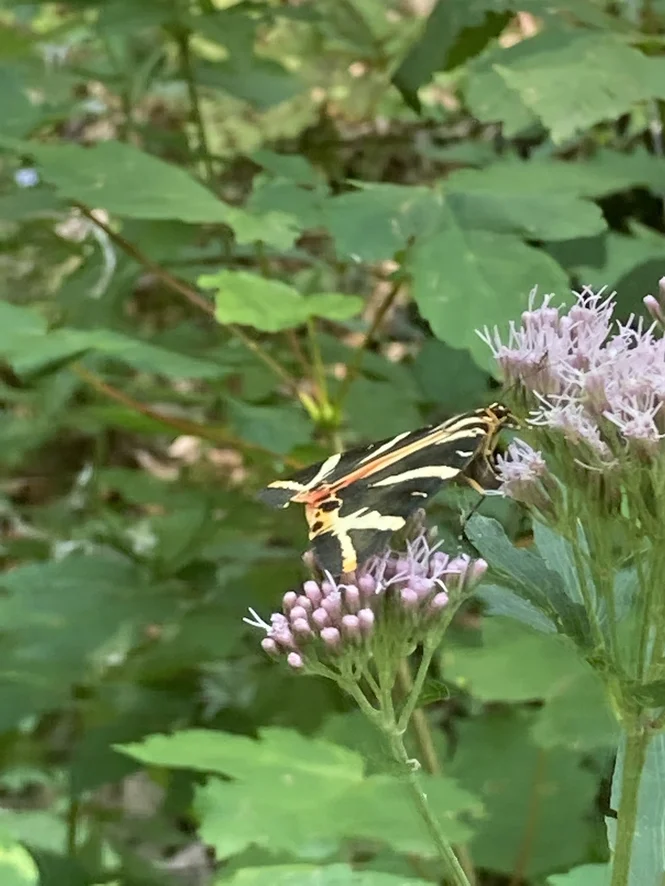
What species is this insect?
Euplagia quadripunctaria
